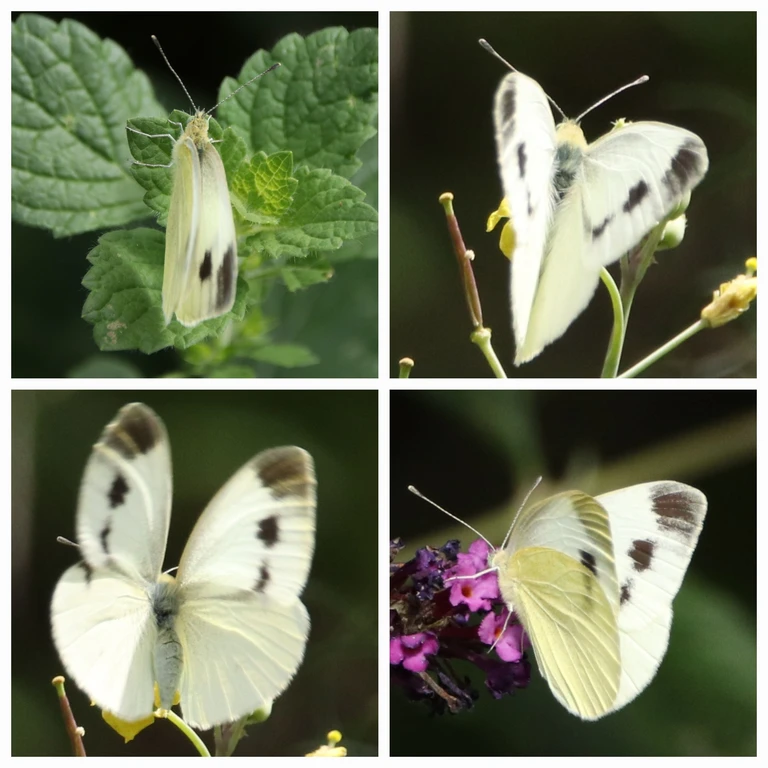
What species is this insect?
Pieris mannii
